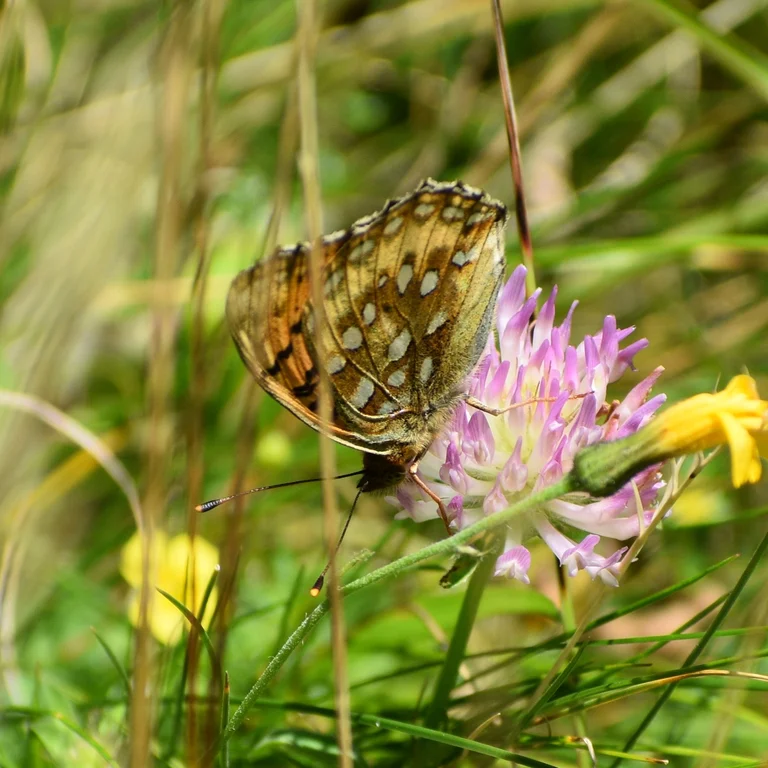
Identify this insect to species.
Speyeria aglaja
